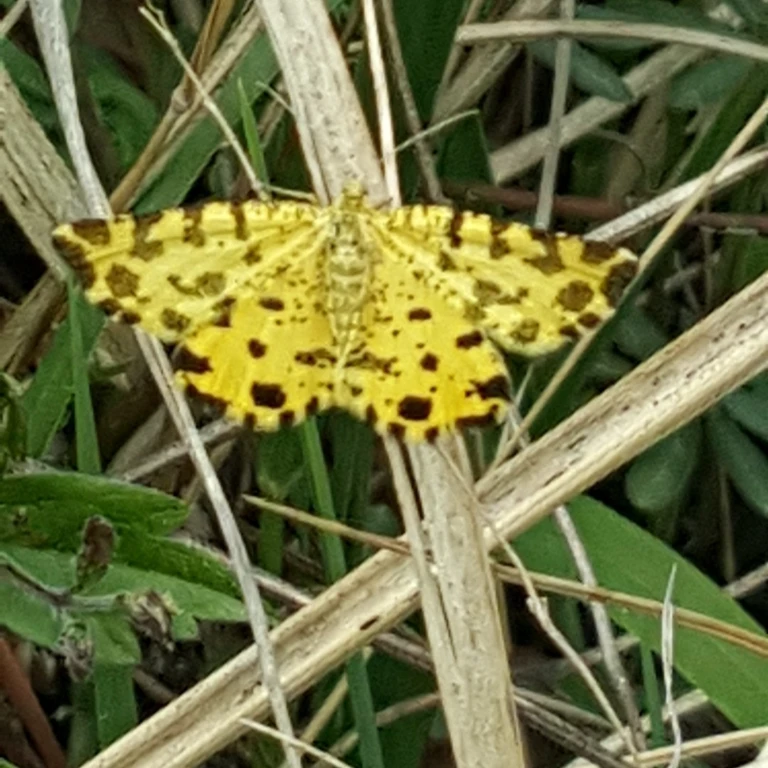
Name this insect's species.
Pseudopanthera macularia
